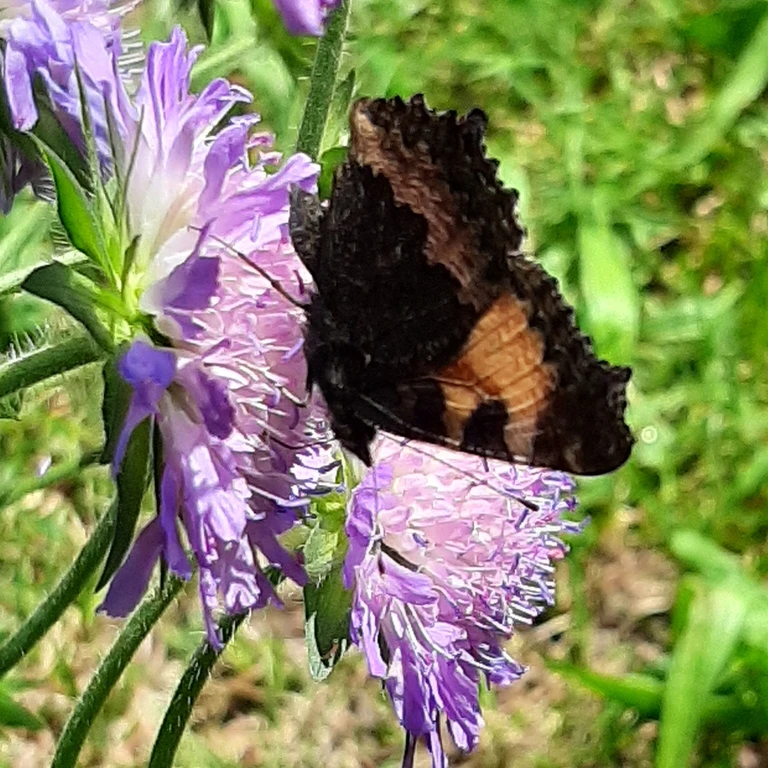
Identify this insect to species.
Aglais urticae
